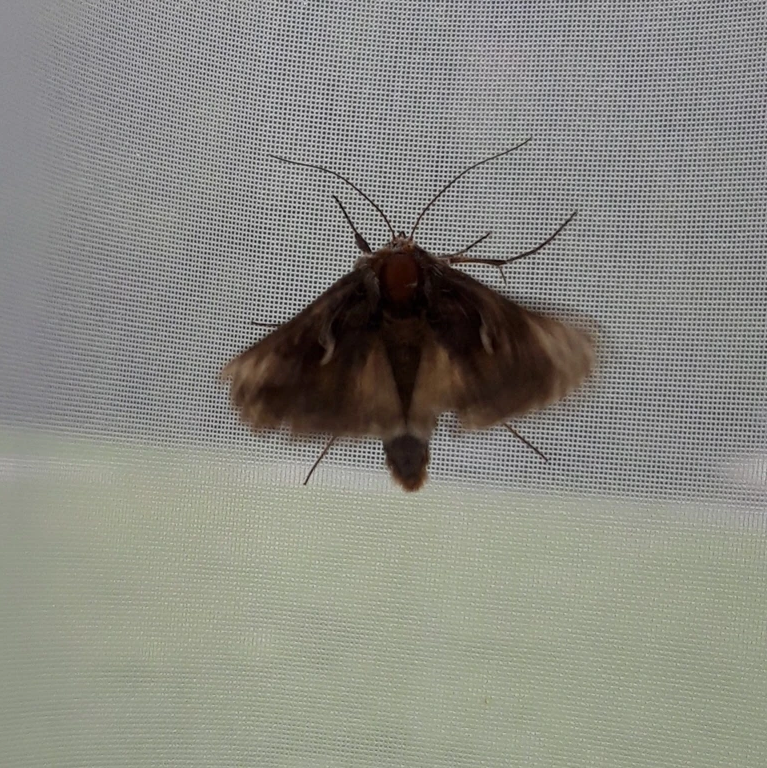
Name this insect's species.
Autographa gamma
